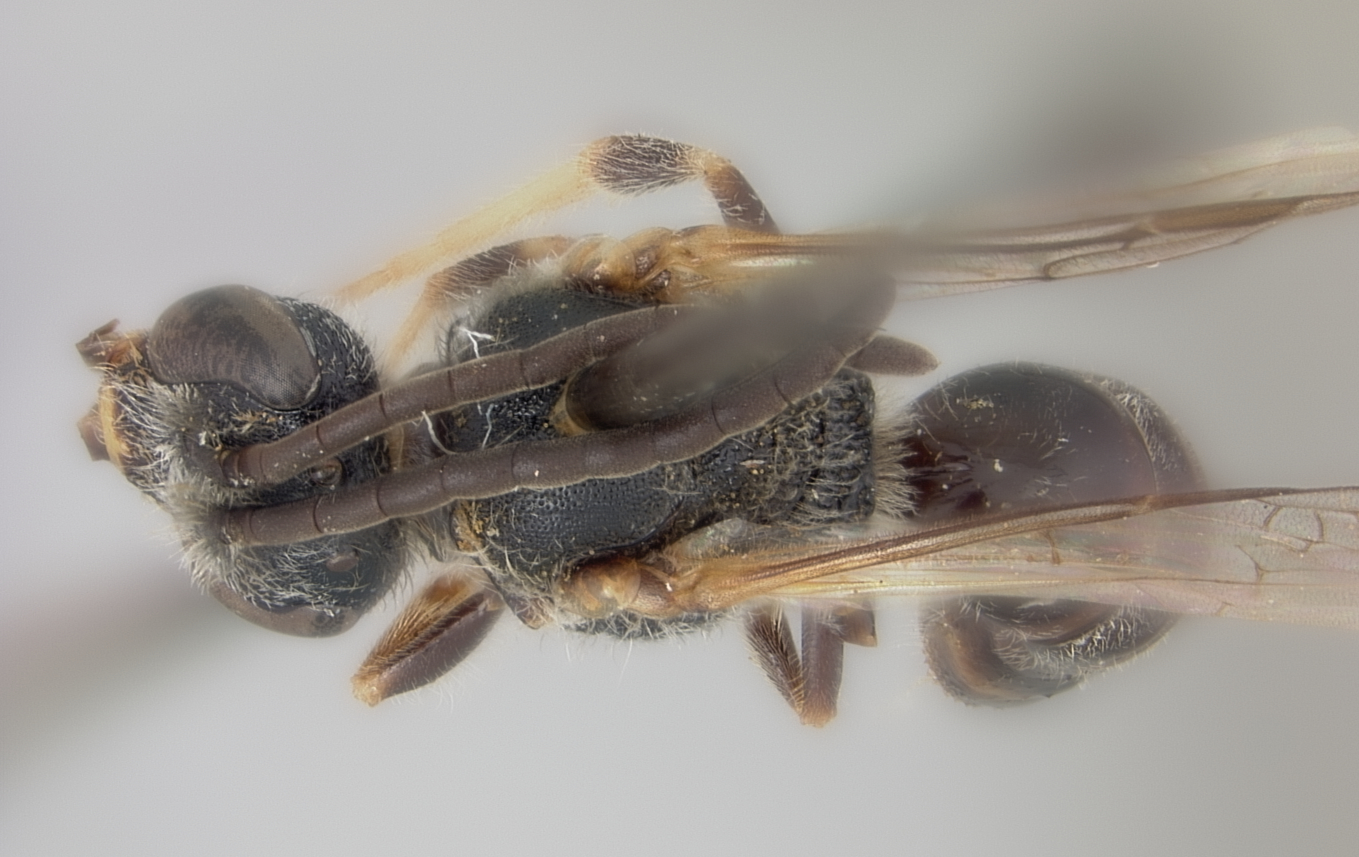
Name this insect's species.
Halictus shishkini
